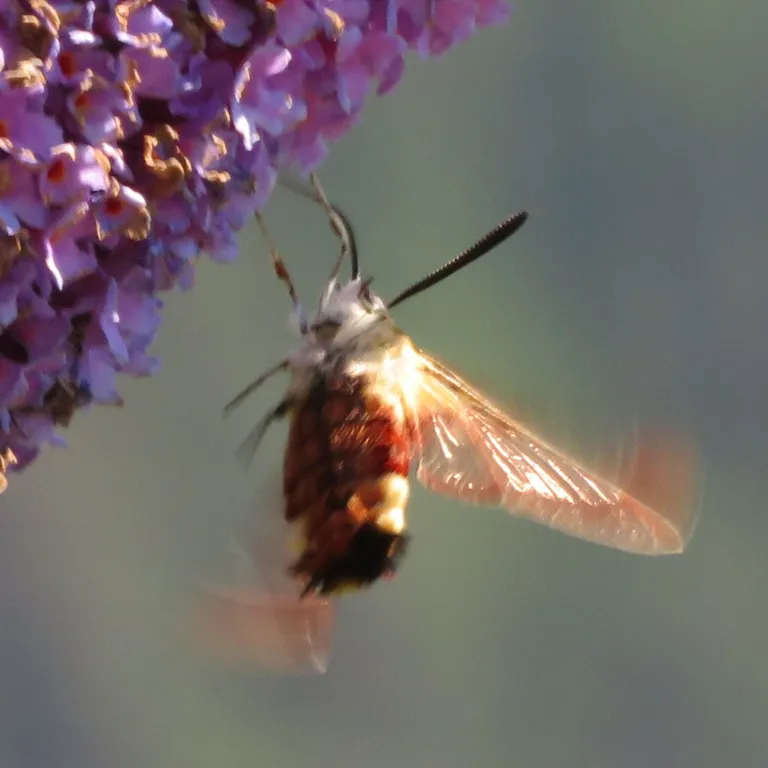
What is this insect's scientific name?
Hemaris fuciformis
